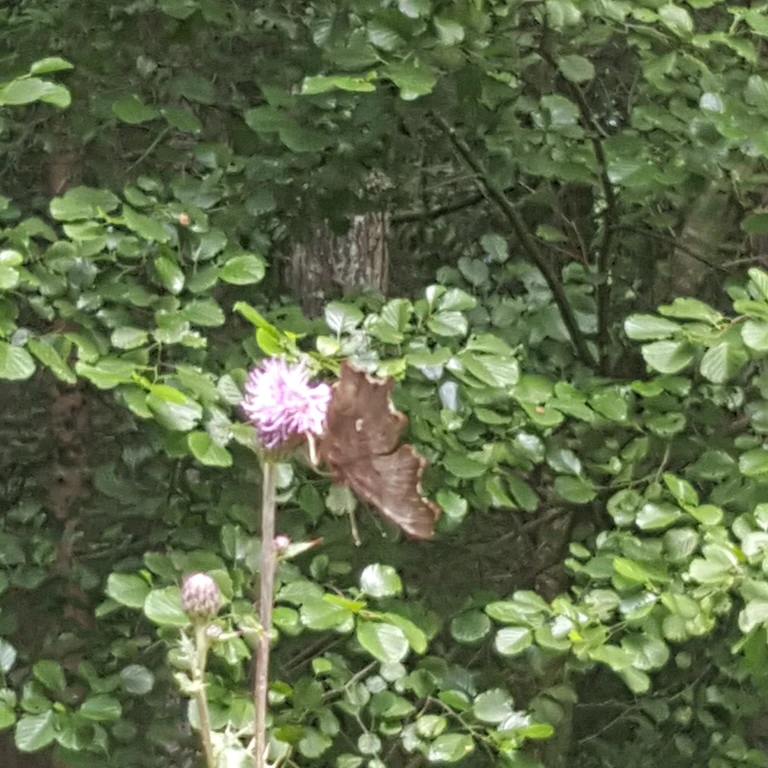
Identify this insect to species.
Polygonia c-album
